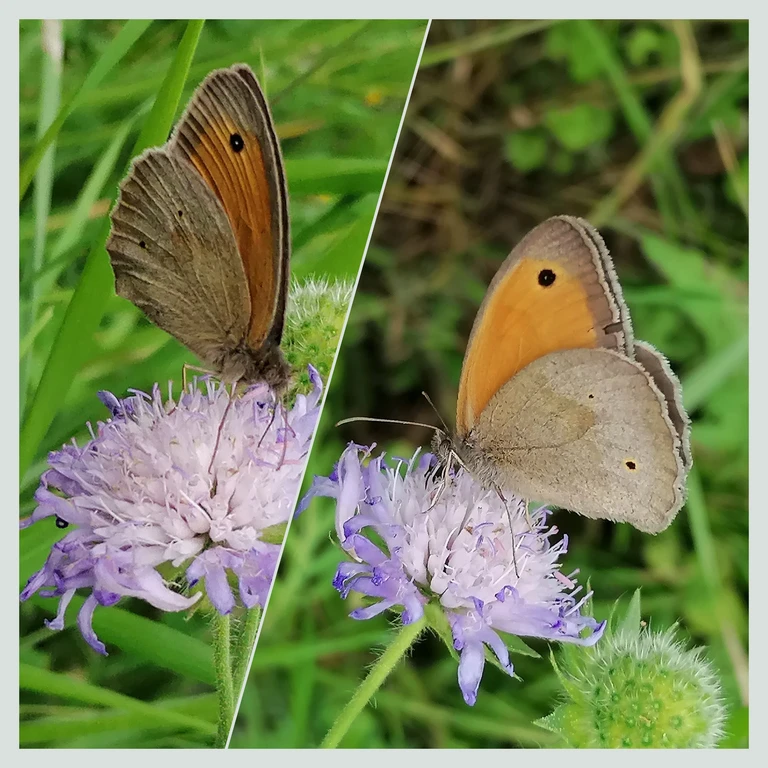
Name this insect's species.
Maniola jurtina
